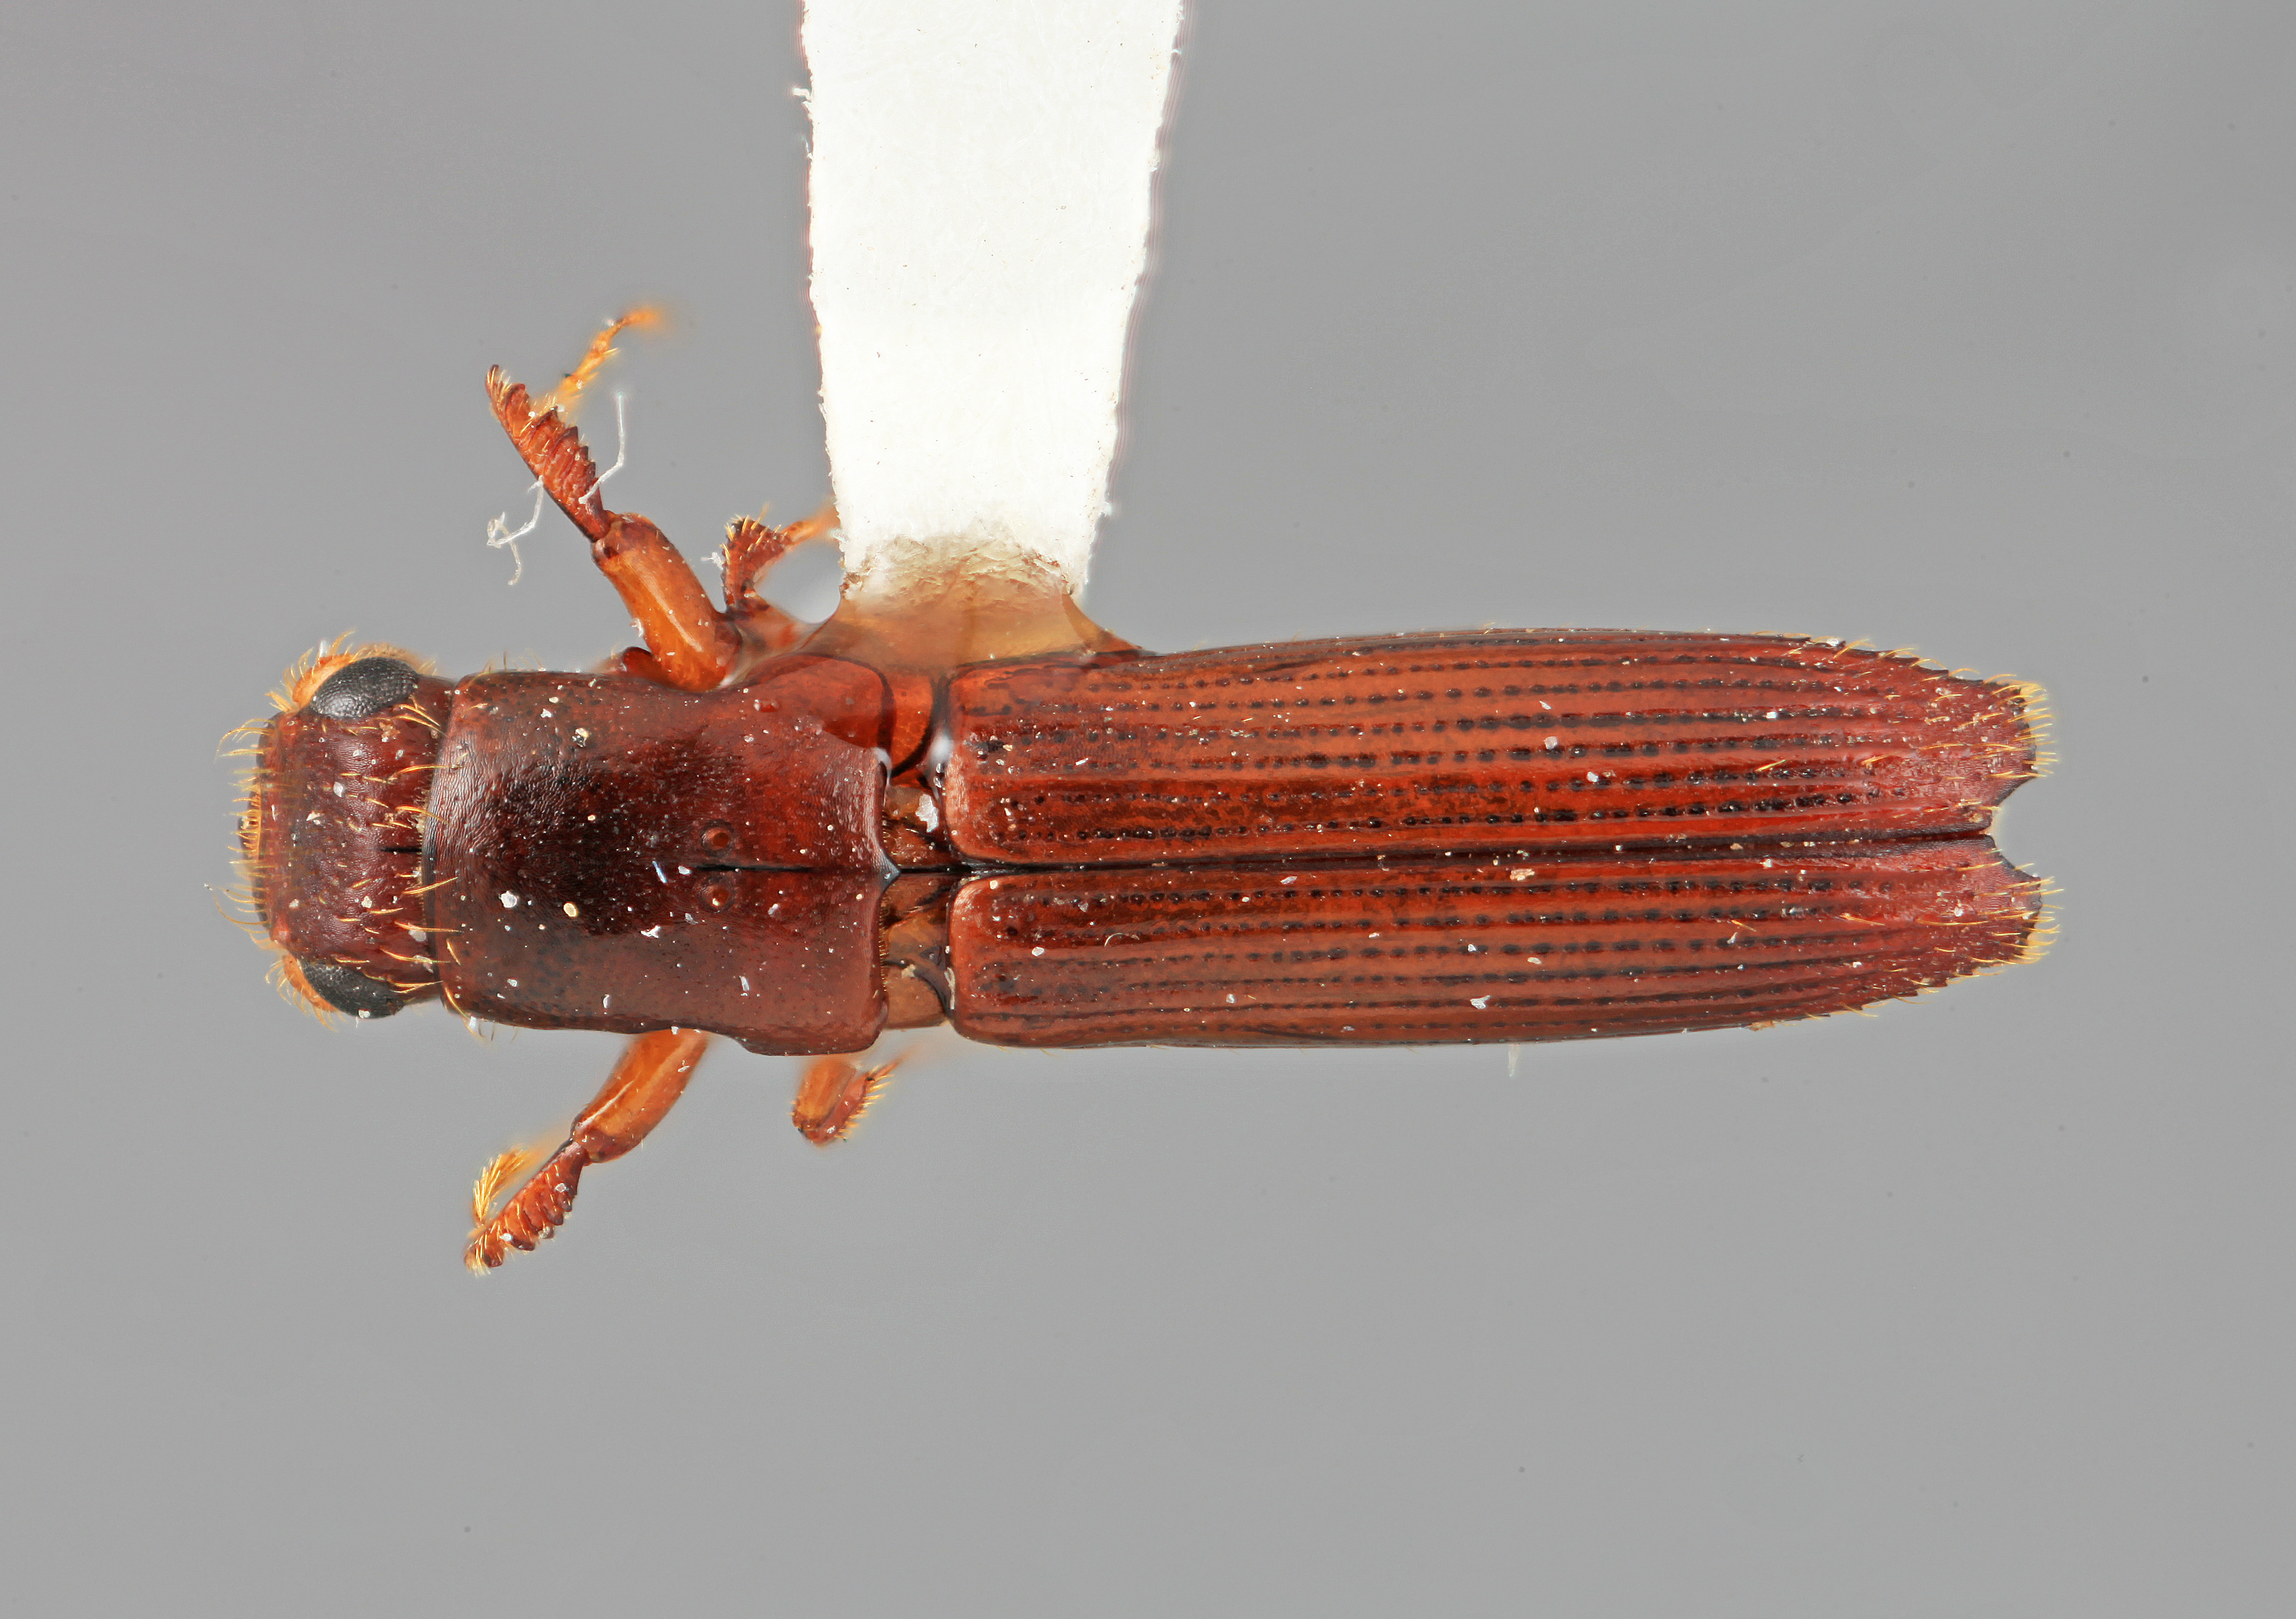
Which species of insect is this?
Platypus eugestus
